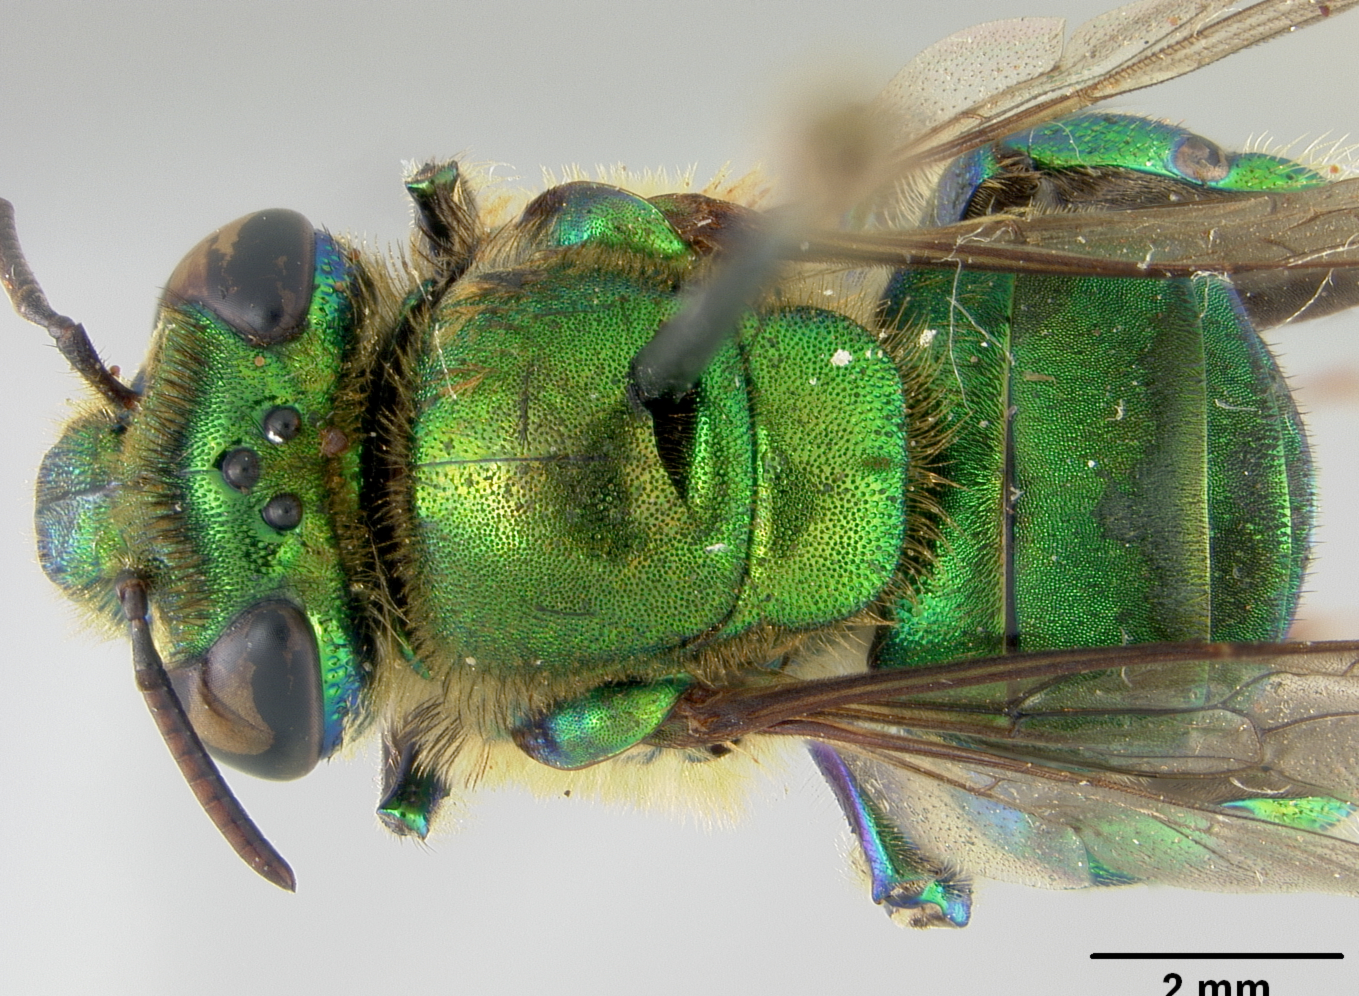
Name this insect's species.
Euglossa gibbosa
